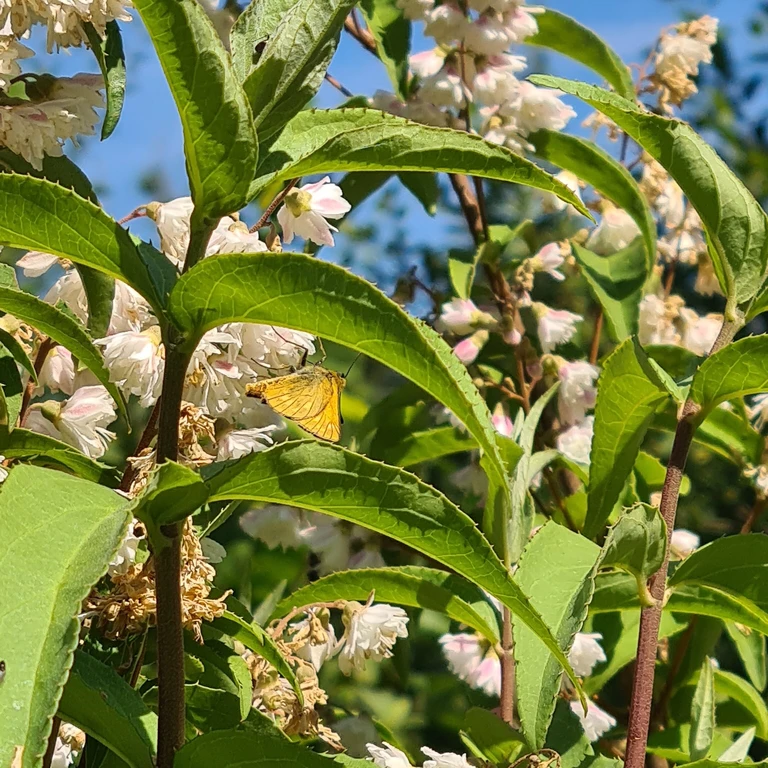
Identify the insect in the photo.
Ochlodes sylvanus (also Ochlodes venata)
